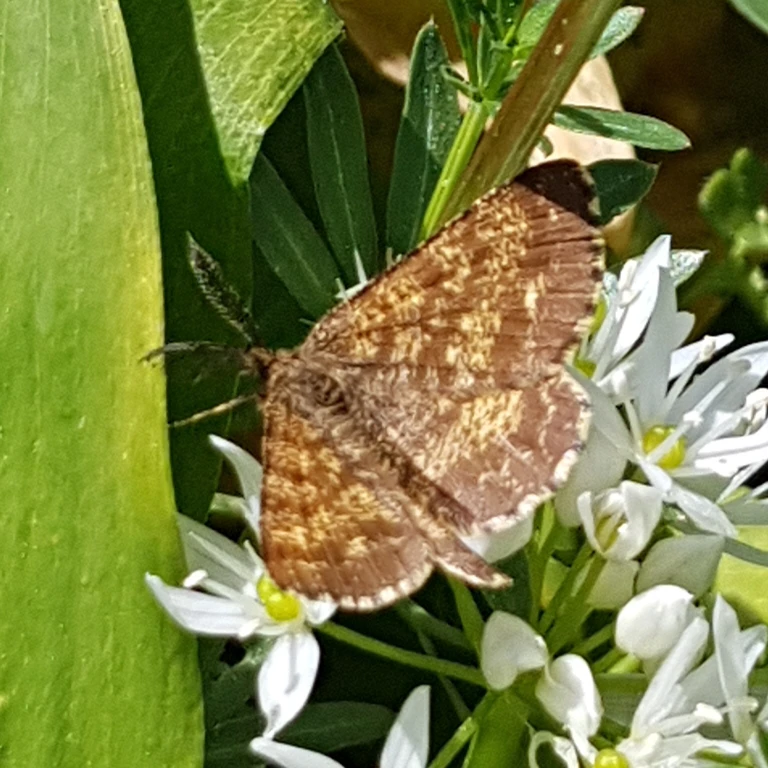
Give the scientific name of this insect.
Ematurga atomaria
